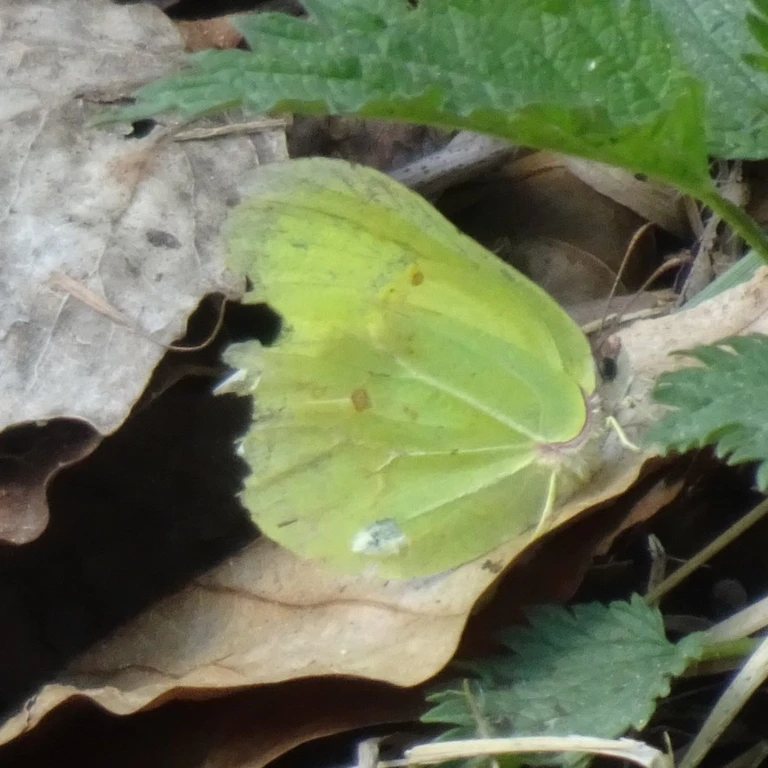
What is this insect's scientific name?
Gonepteryx rhamni
